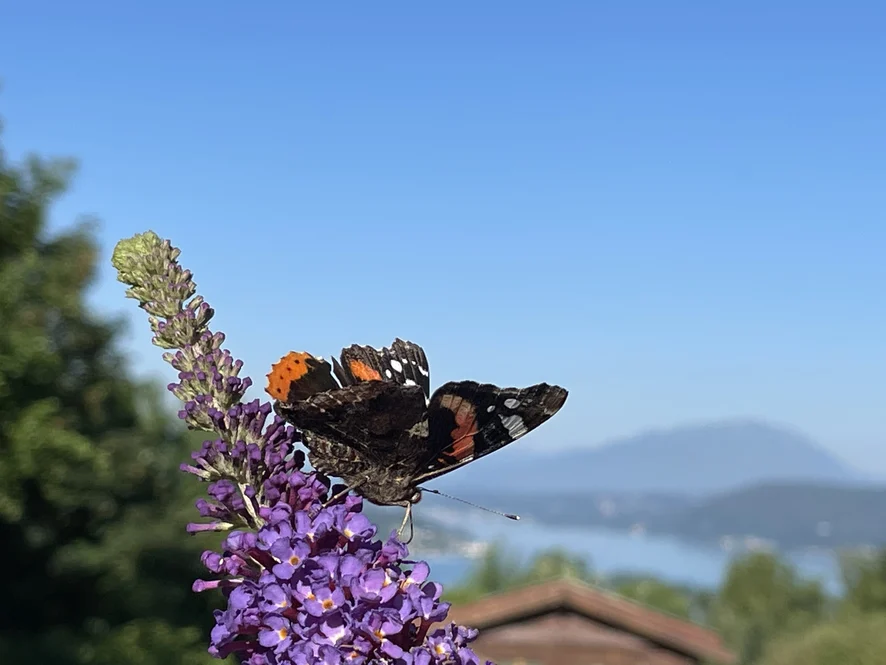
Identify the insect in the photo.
Vanessa atalanta
